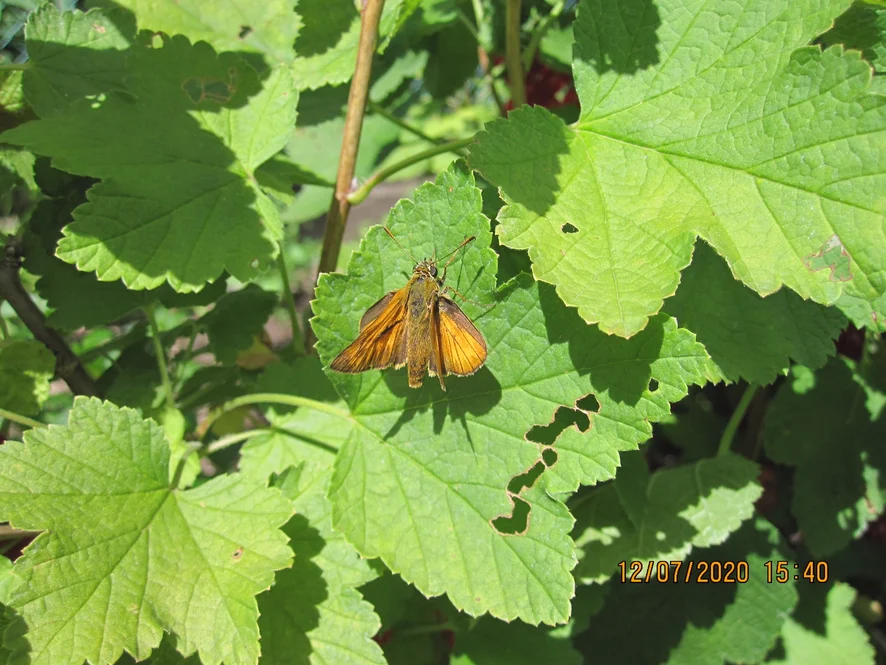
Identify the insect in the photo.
Ochlodes sylvanus (also Ochlodes venata)
